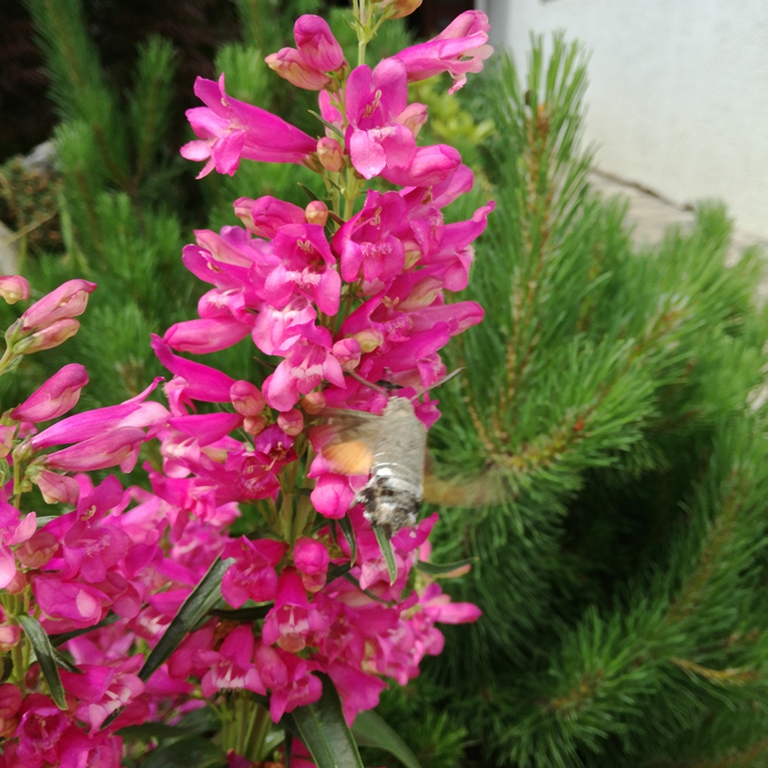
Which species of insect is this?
Macroglossum stellatarum
